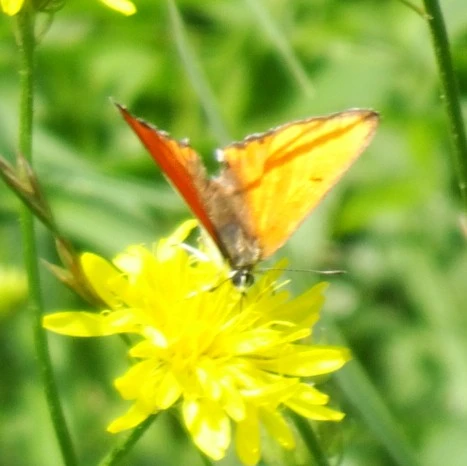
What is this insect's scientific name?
Lycaena dispar
